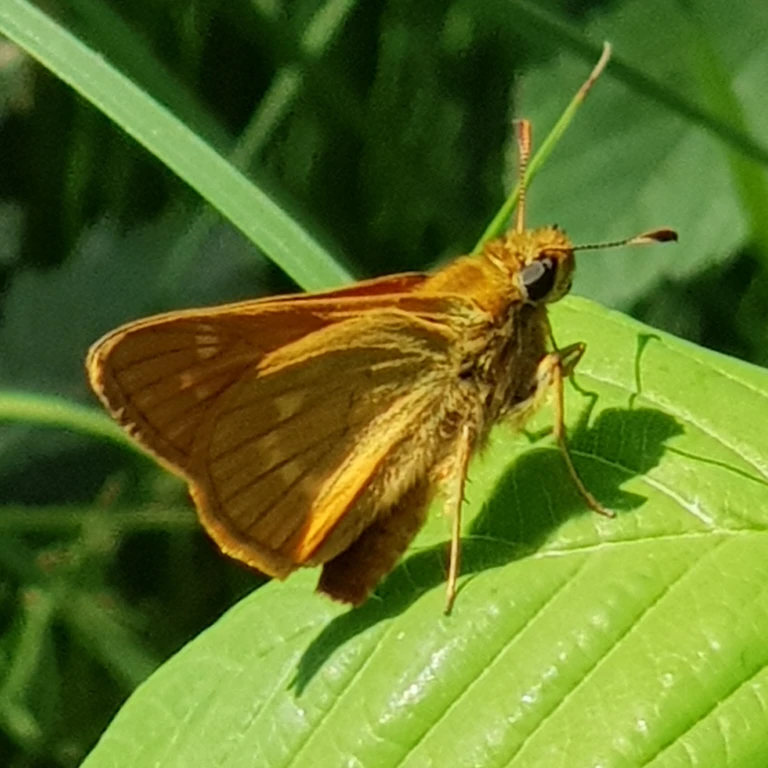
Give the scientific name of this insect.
Ochlodes sylvanus (also Ochlodes venata)
